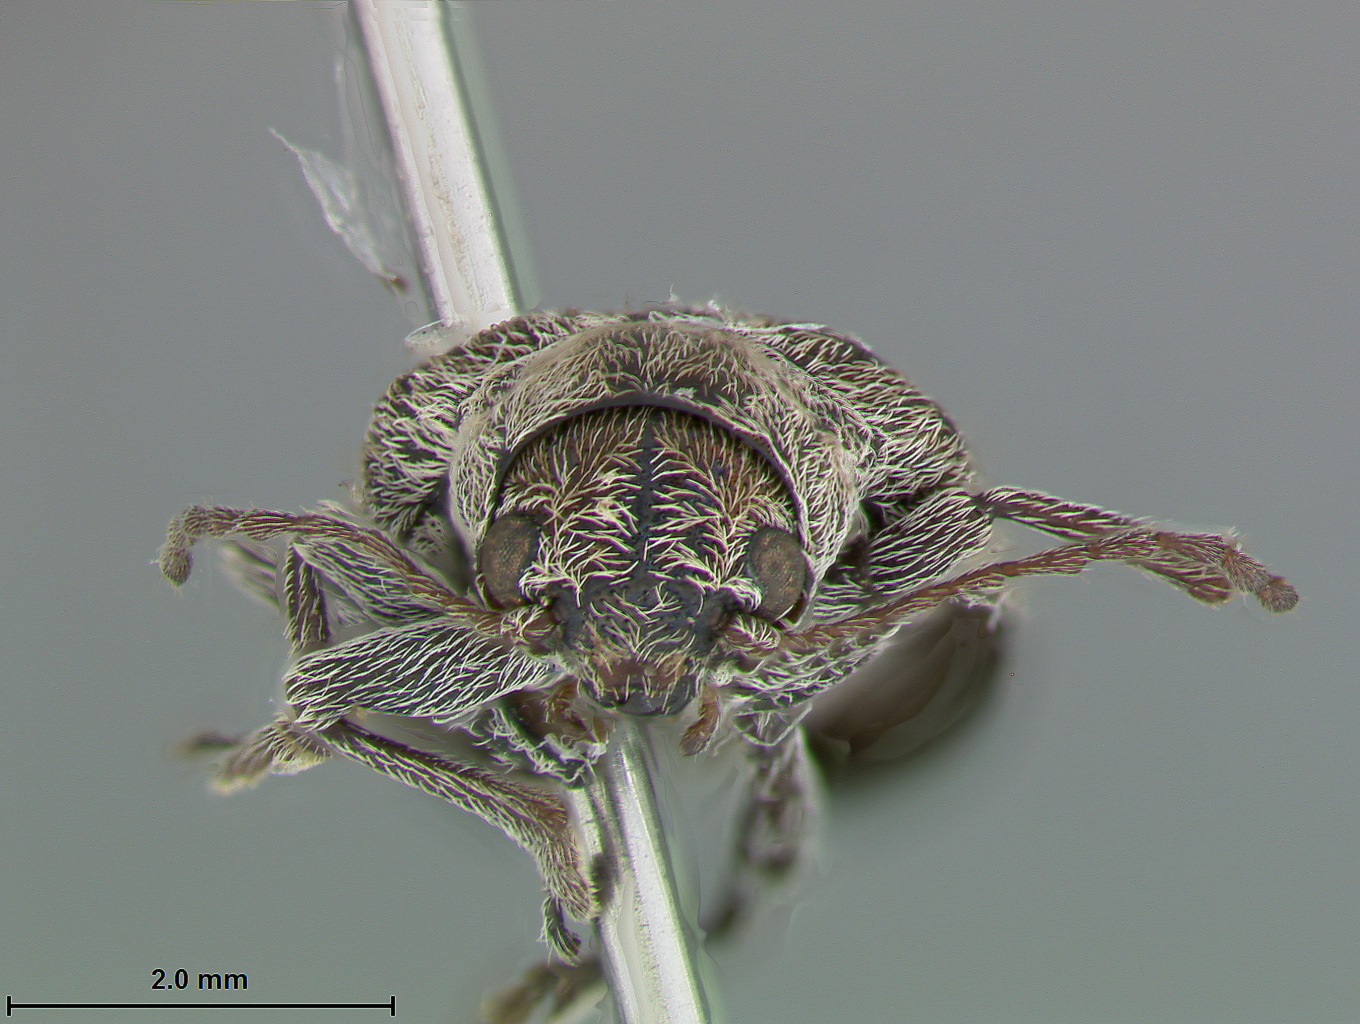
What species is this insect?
Glyptoscelis septentrionalis
